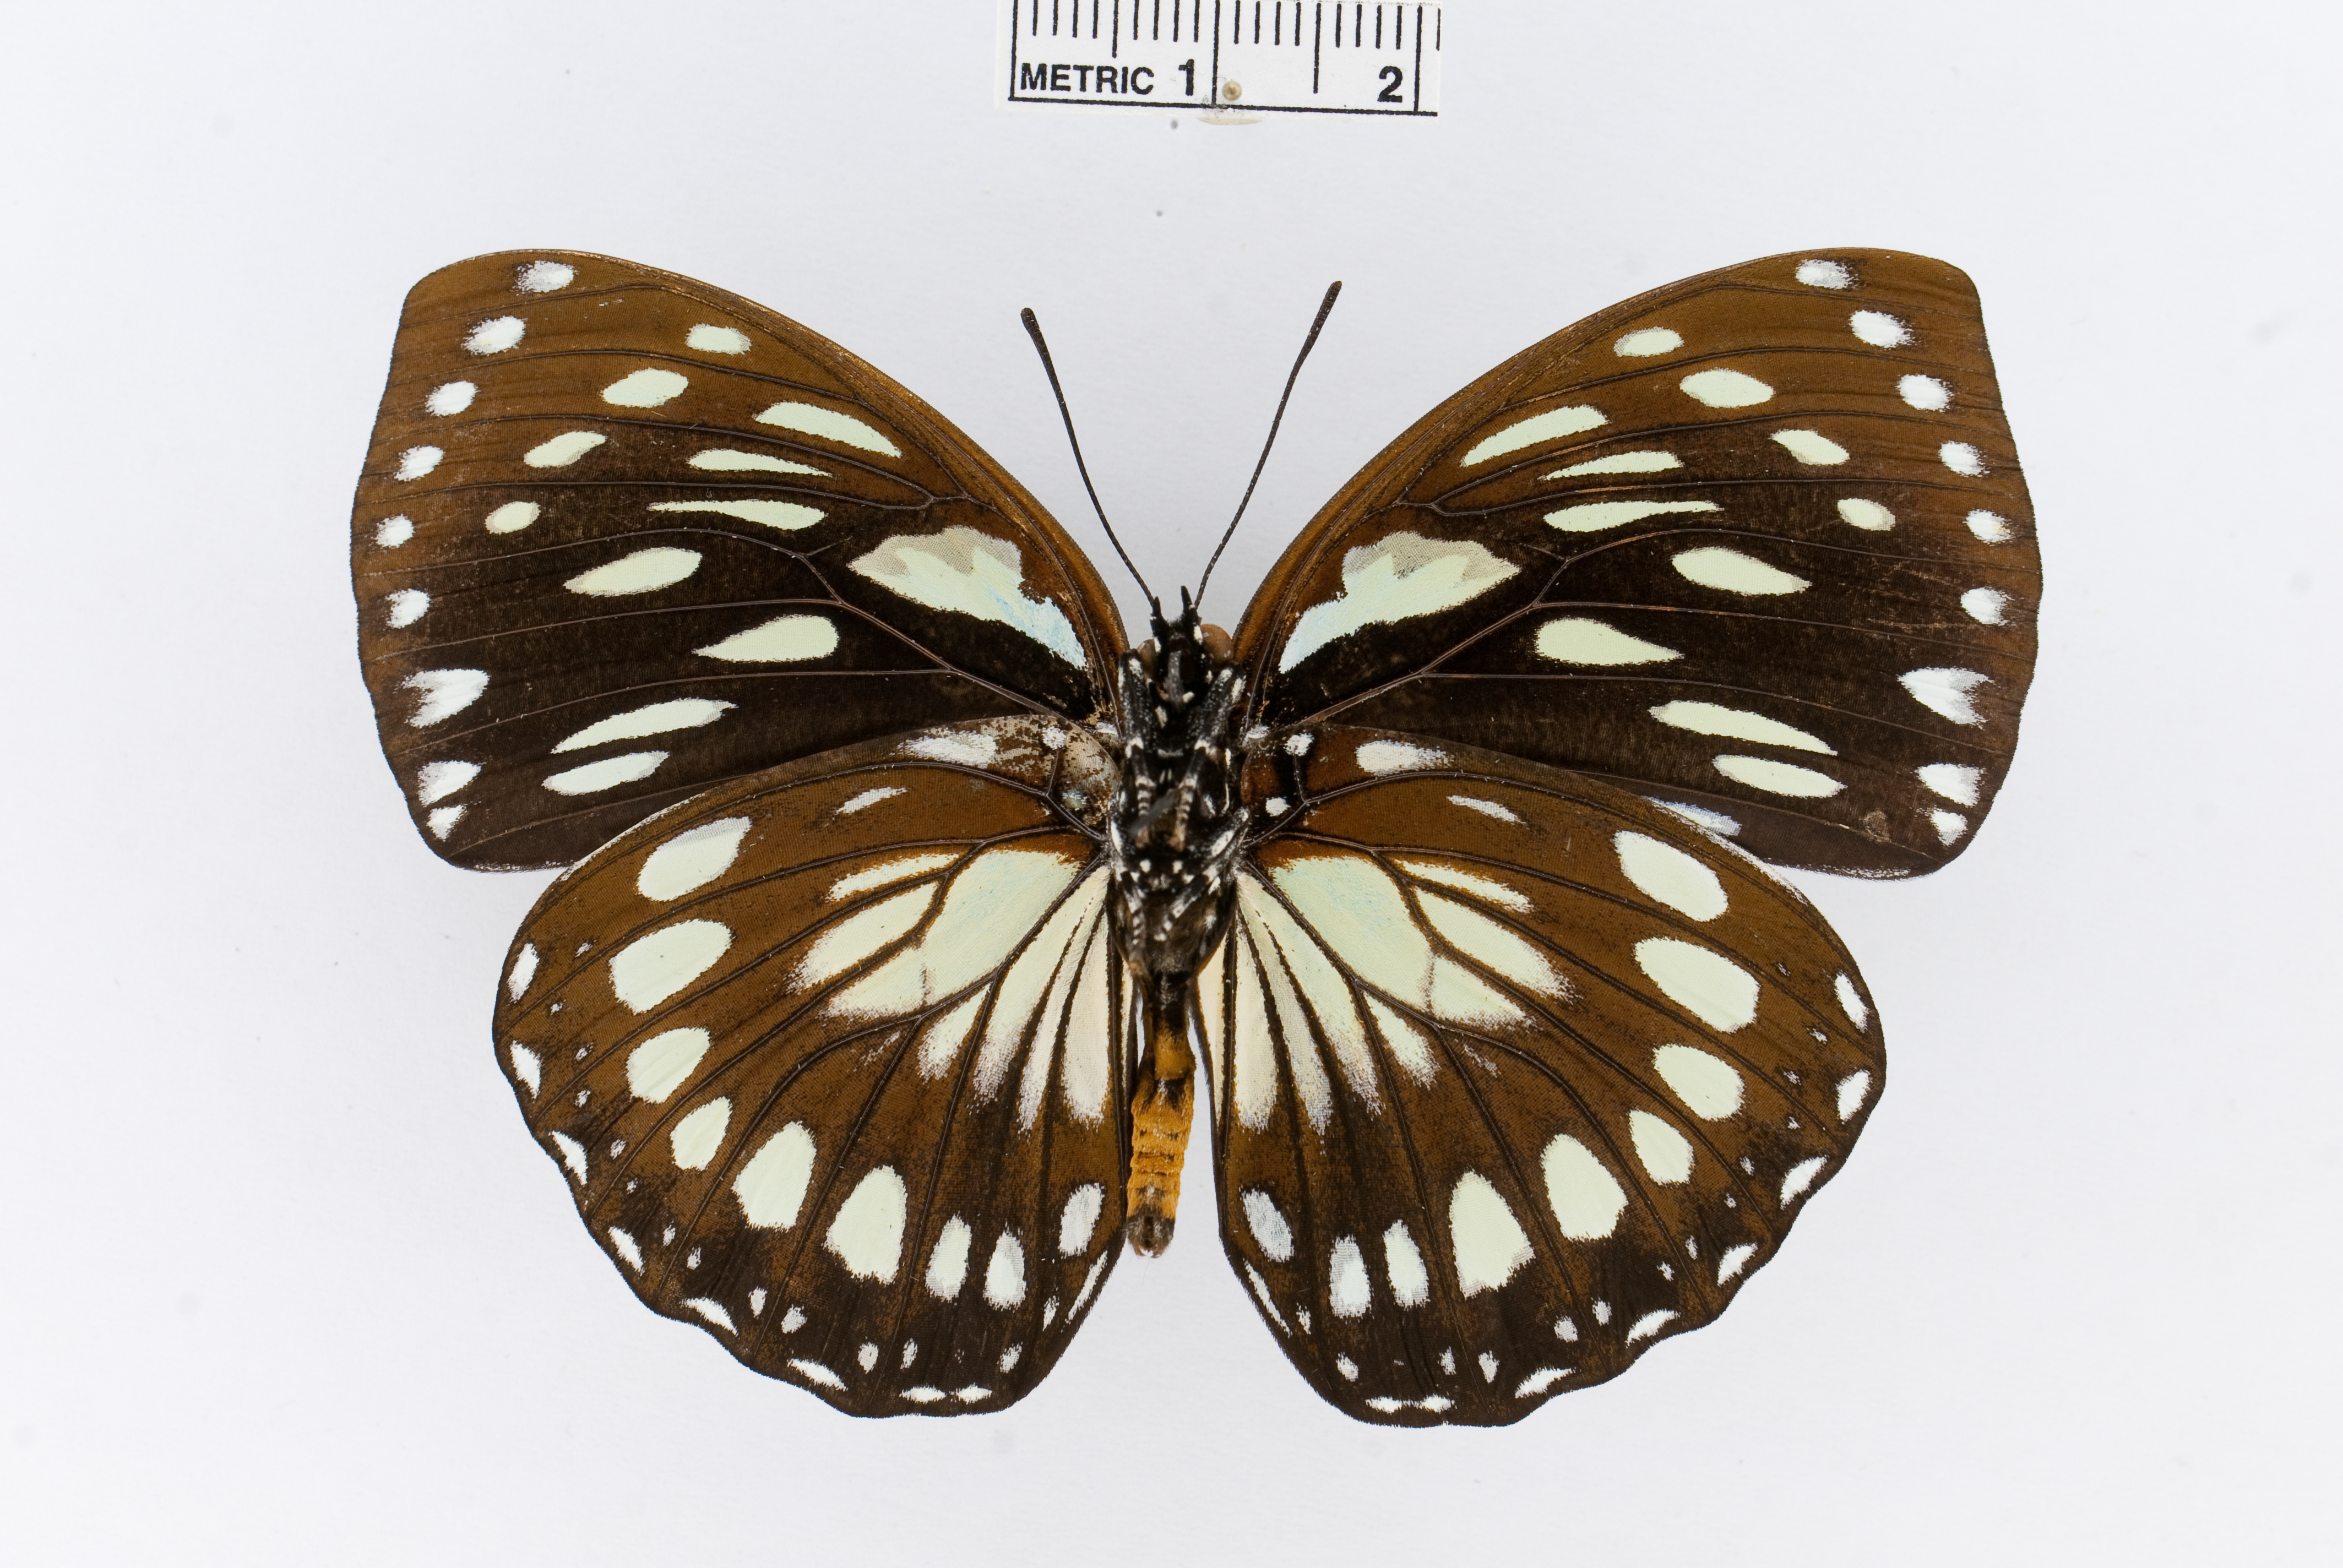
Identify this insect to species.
Euxanthe eurinome
